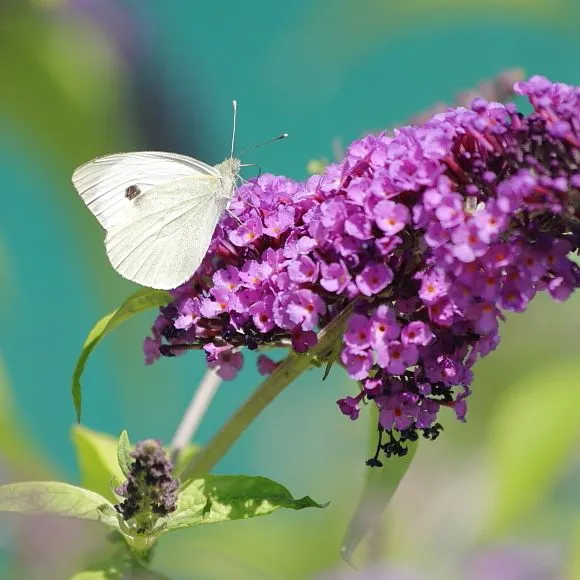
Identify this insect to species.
Pieris brassicae
